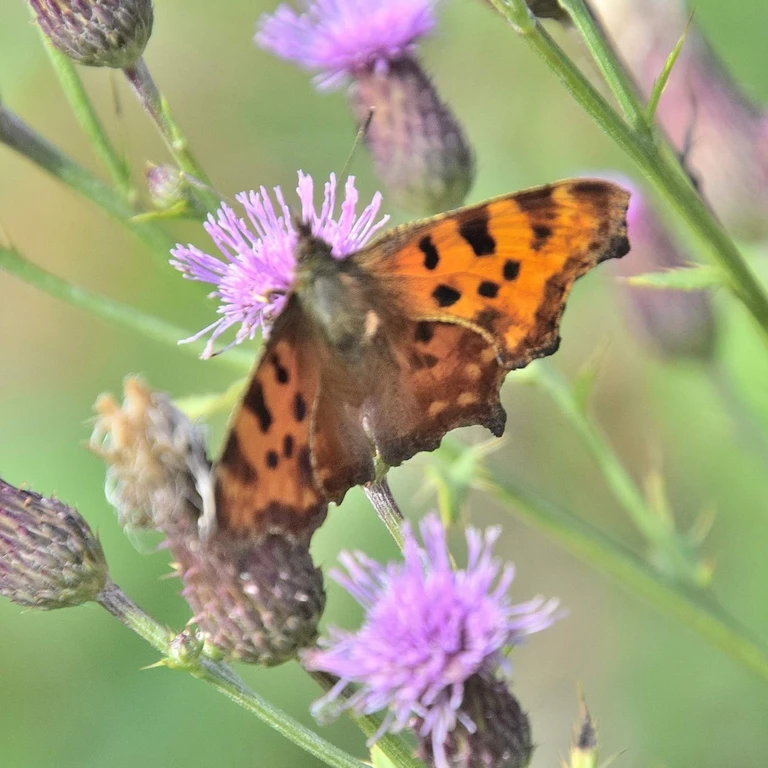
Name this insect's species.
Polygonia c-album
